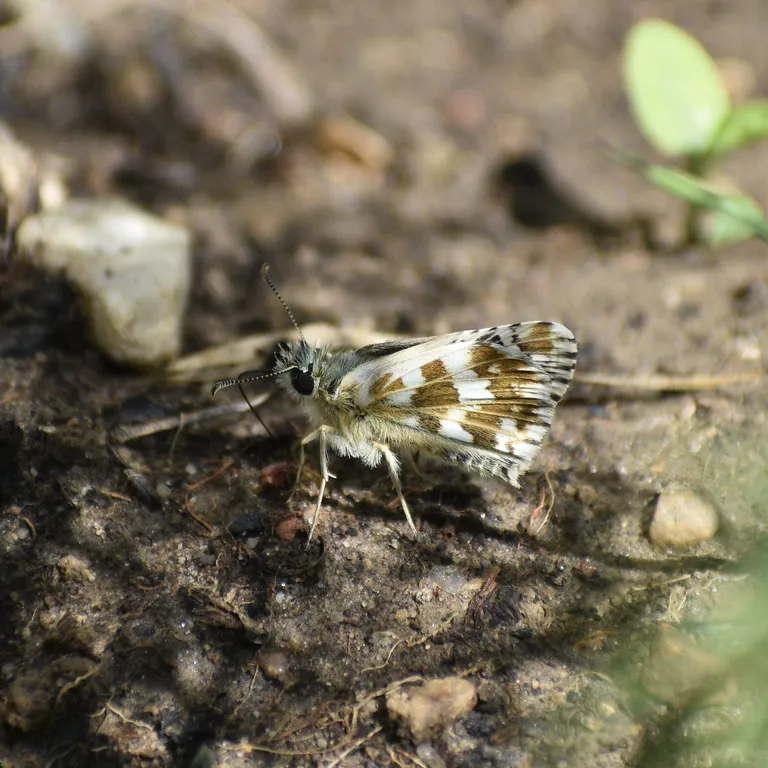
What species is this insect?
Pyrgus armoricanus
